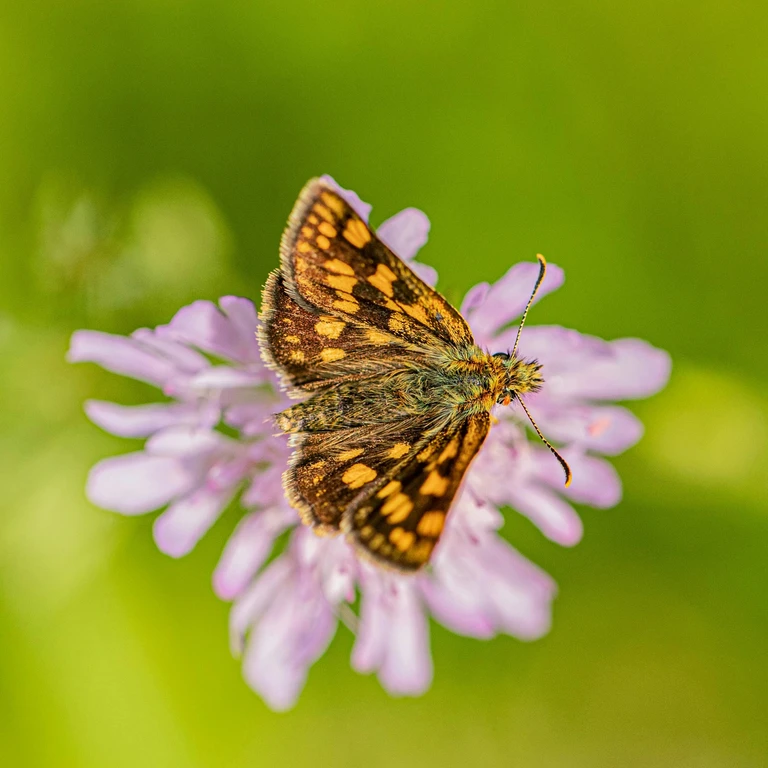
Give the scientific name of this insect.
Carterocephalus palaemon
